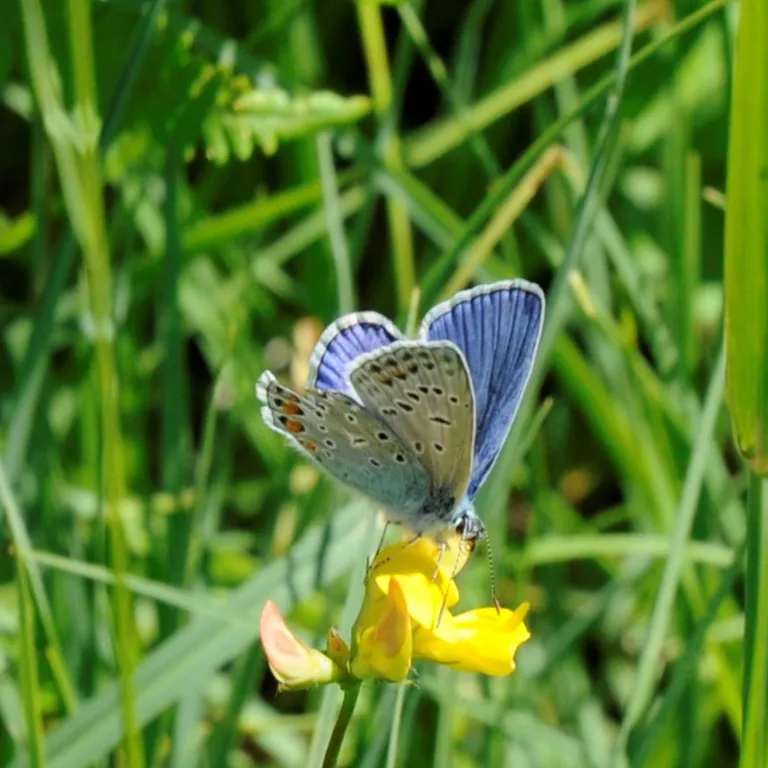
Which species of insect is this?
Polyommatus icarus
